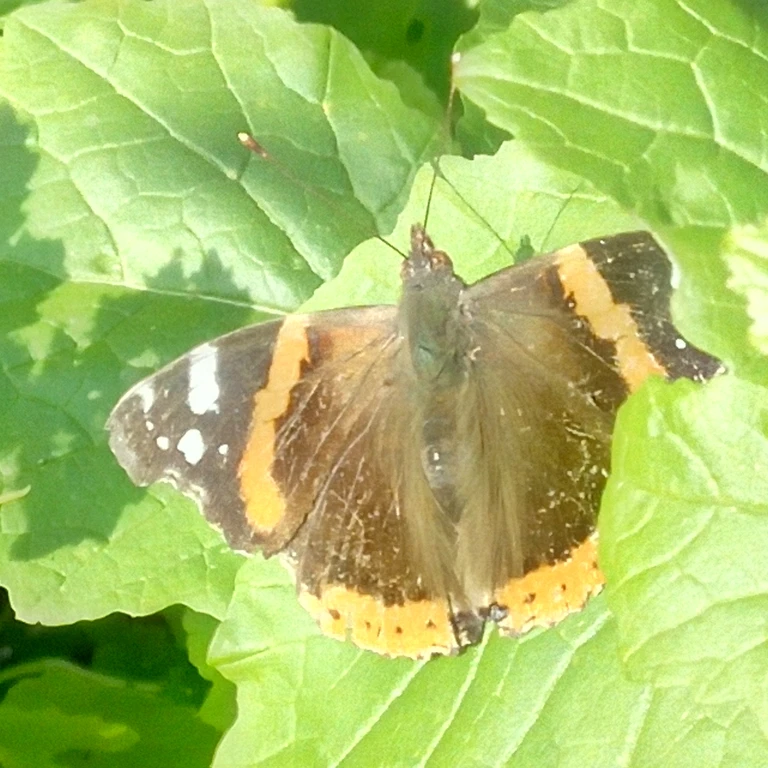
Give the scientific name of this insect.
Vanessa atalanta
